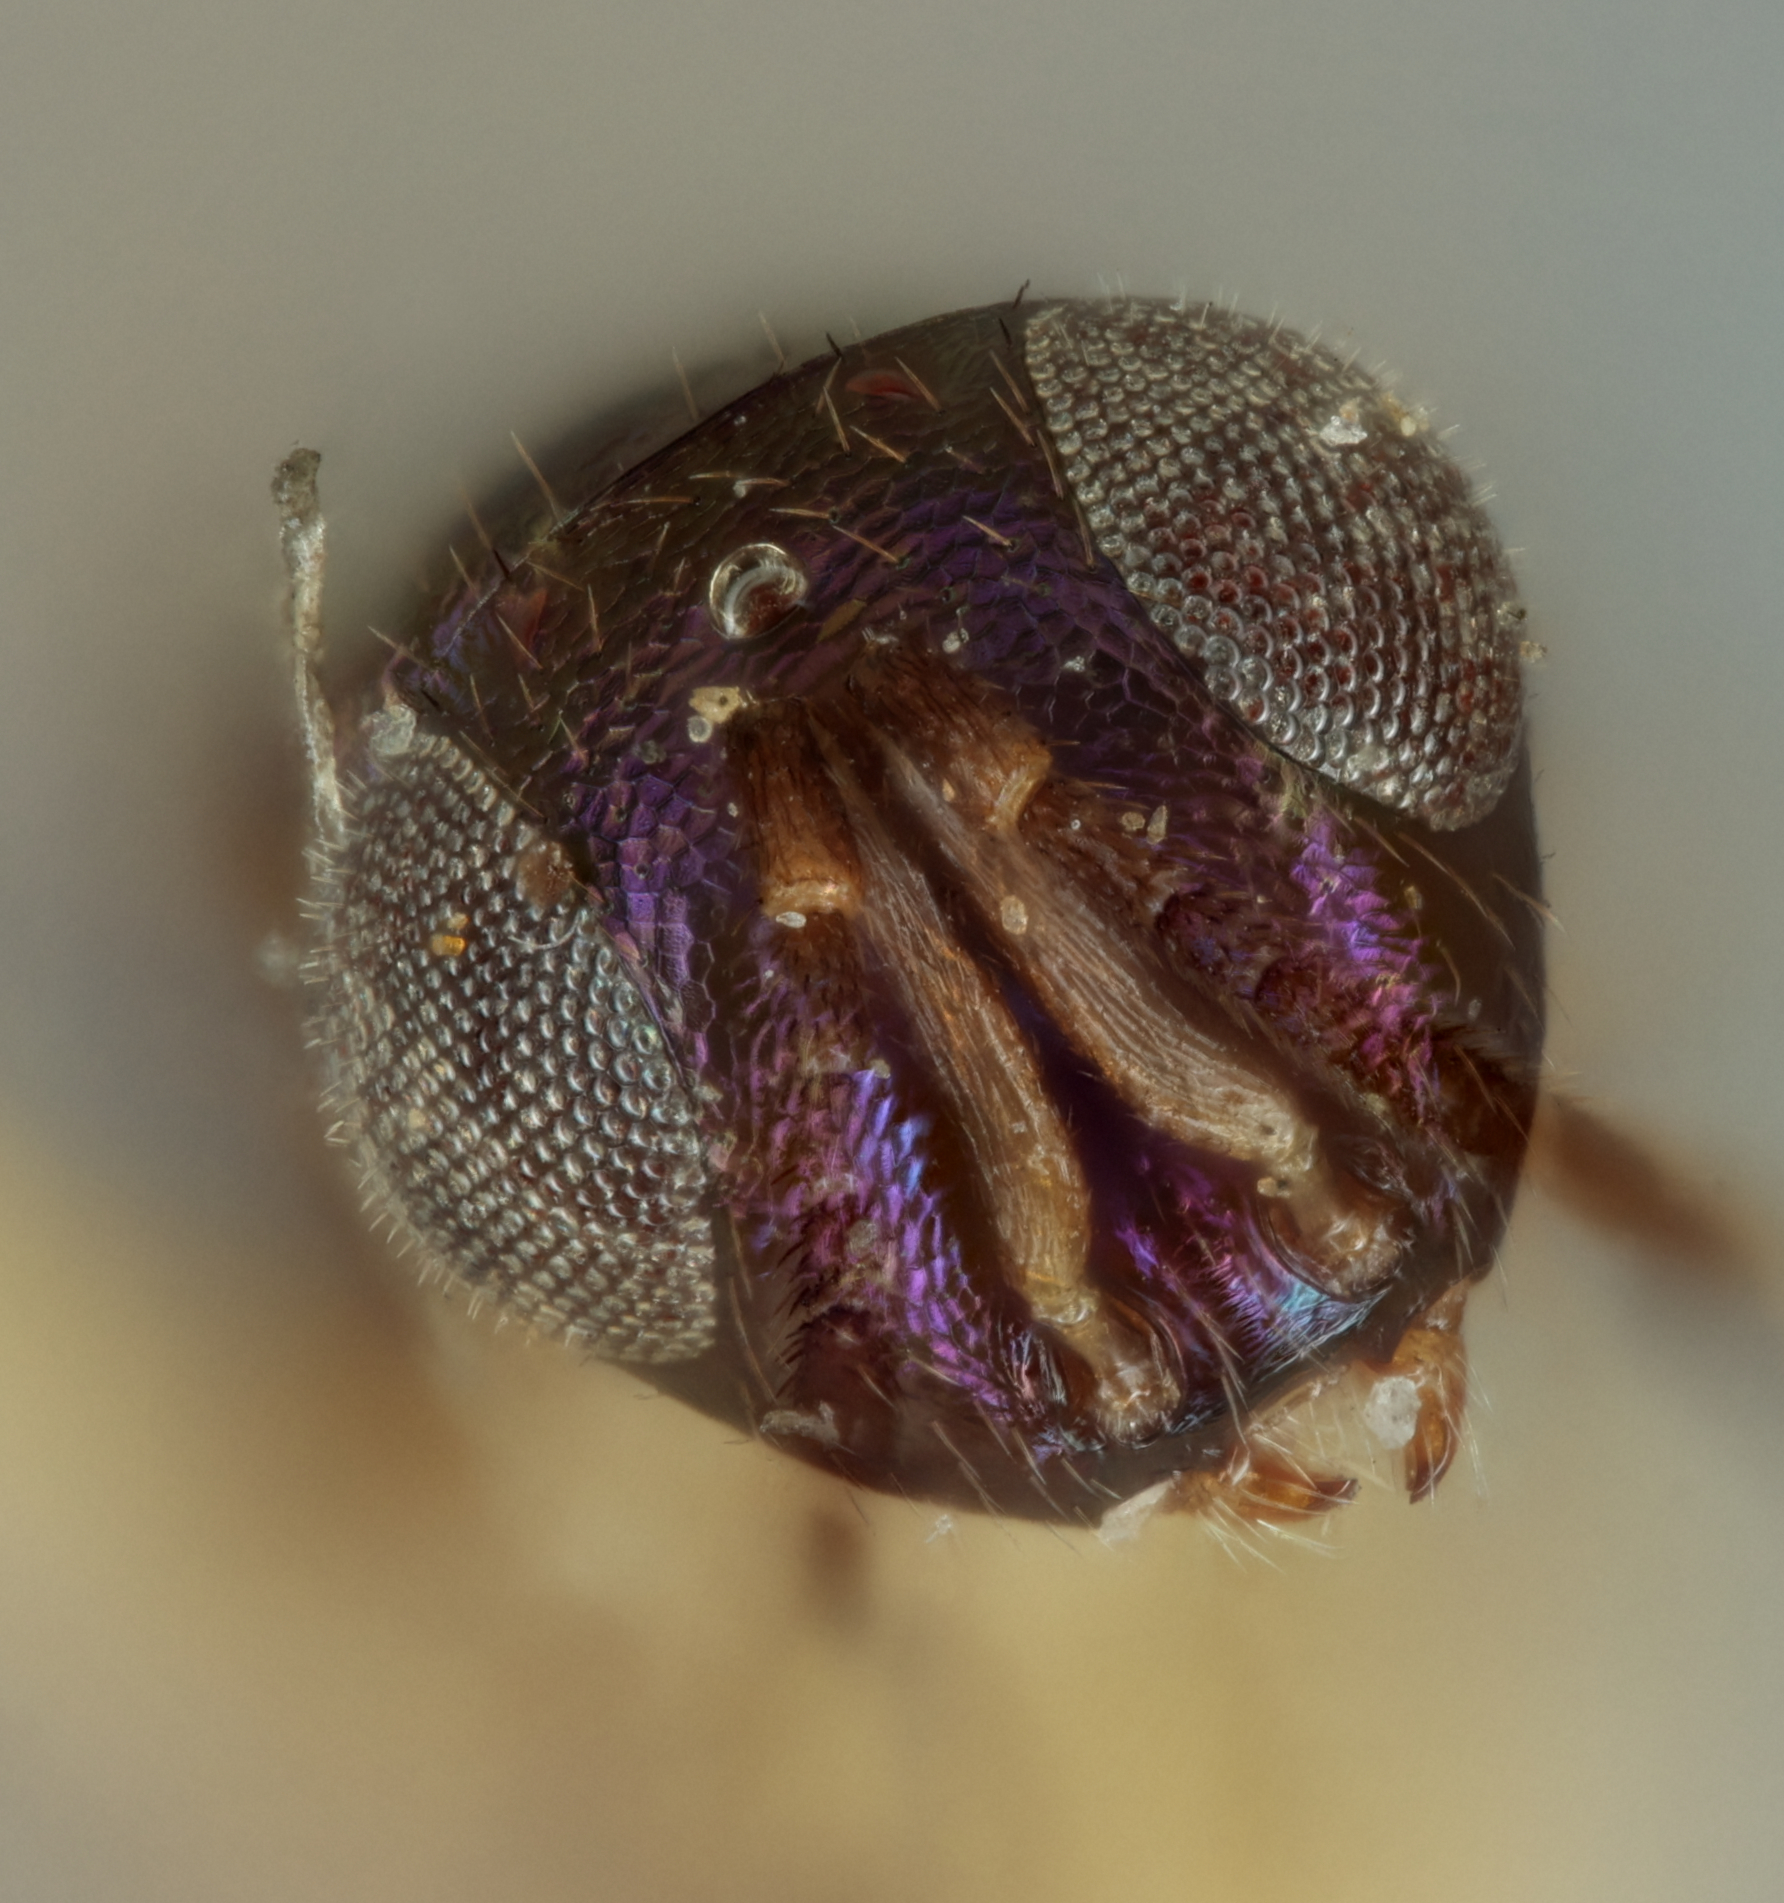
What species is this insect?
Tetracnemus pretiosus
